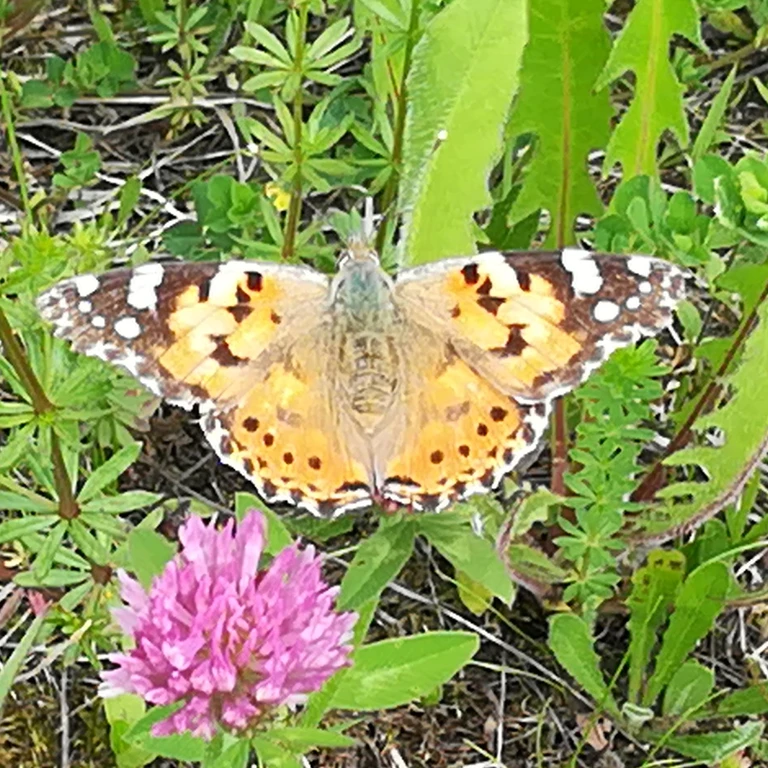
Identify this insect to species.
Vanessa cardui
